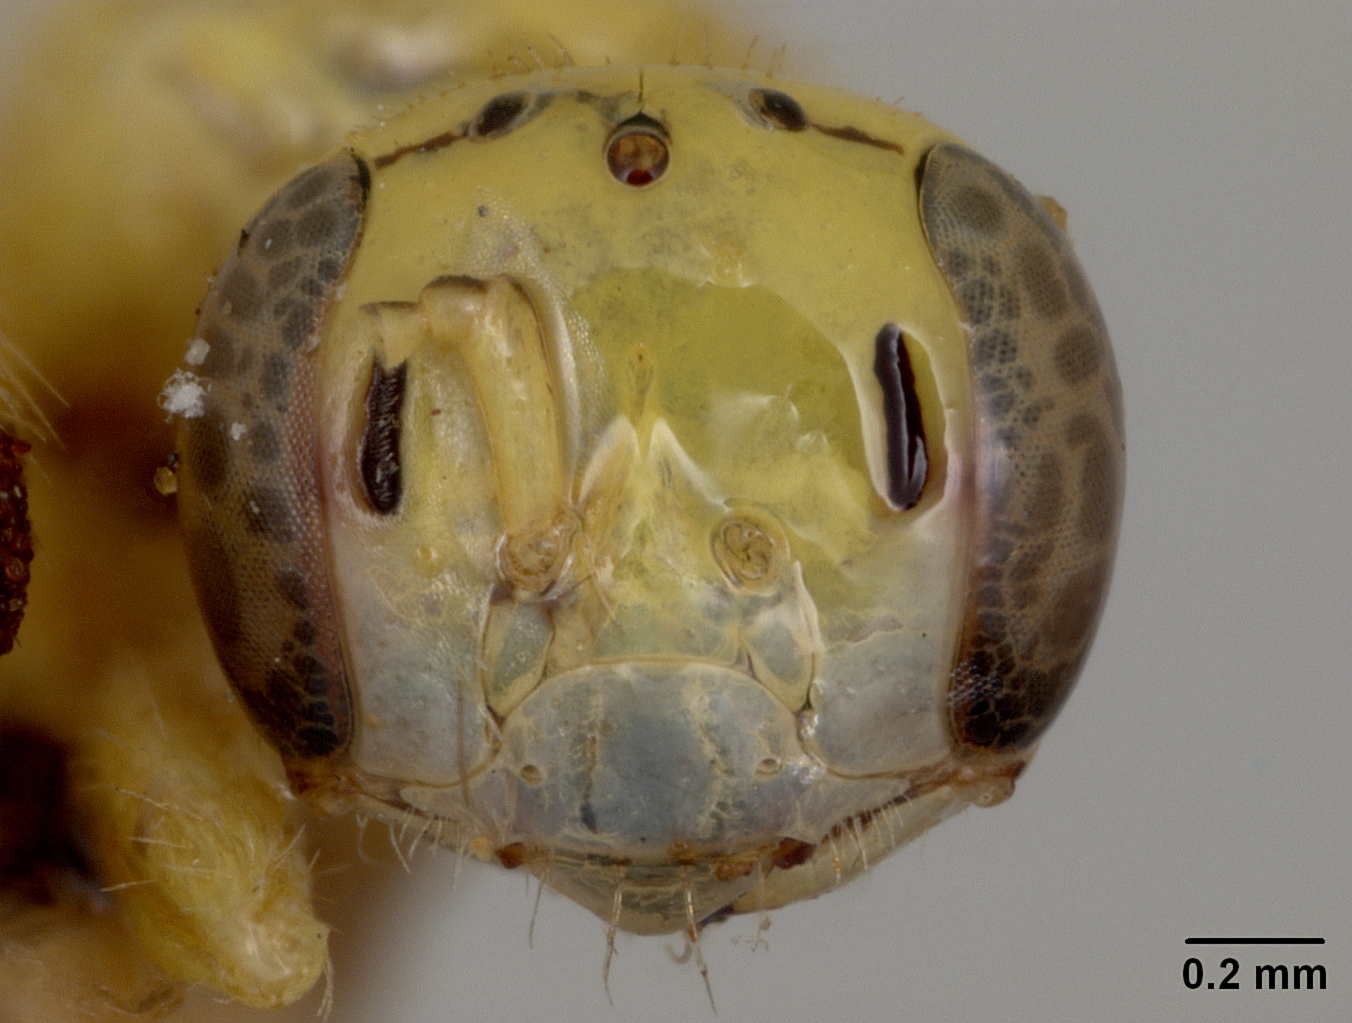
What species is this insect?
Perdita howardi
